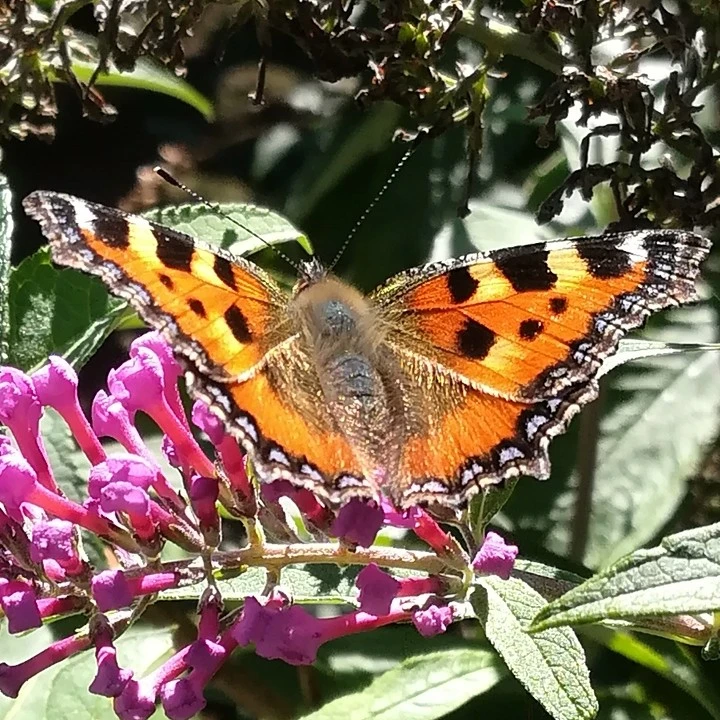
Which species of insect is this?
Aglais urticae
